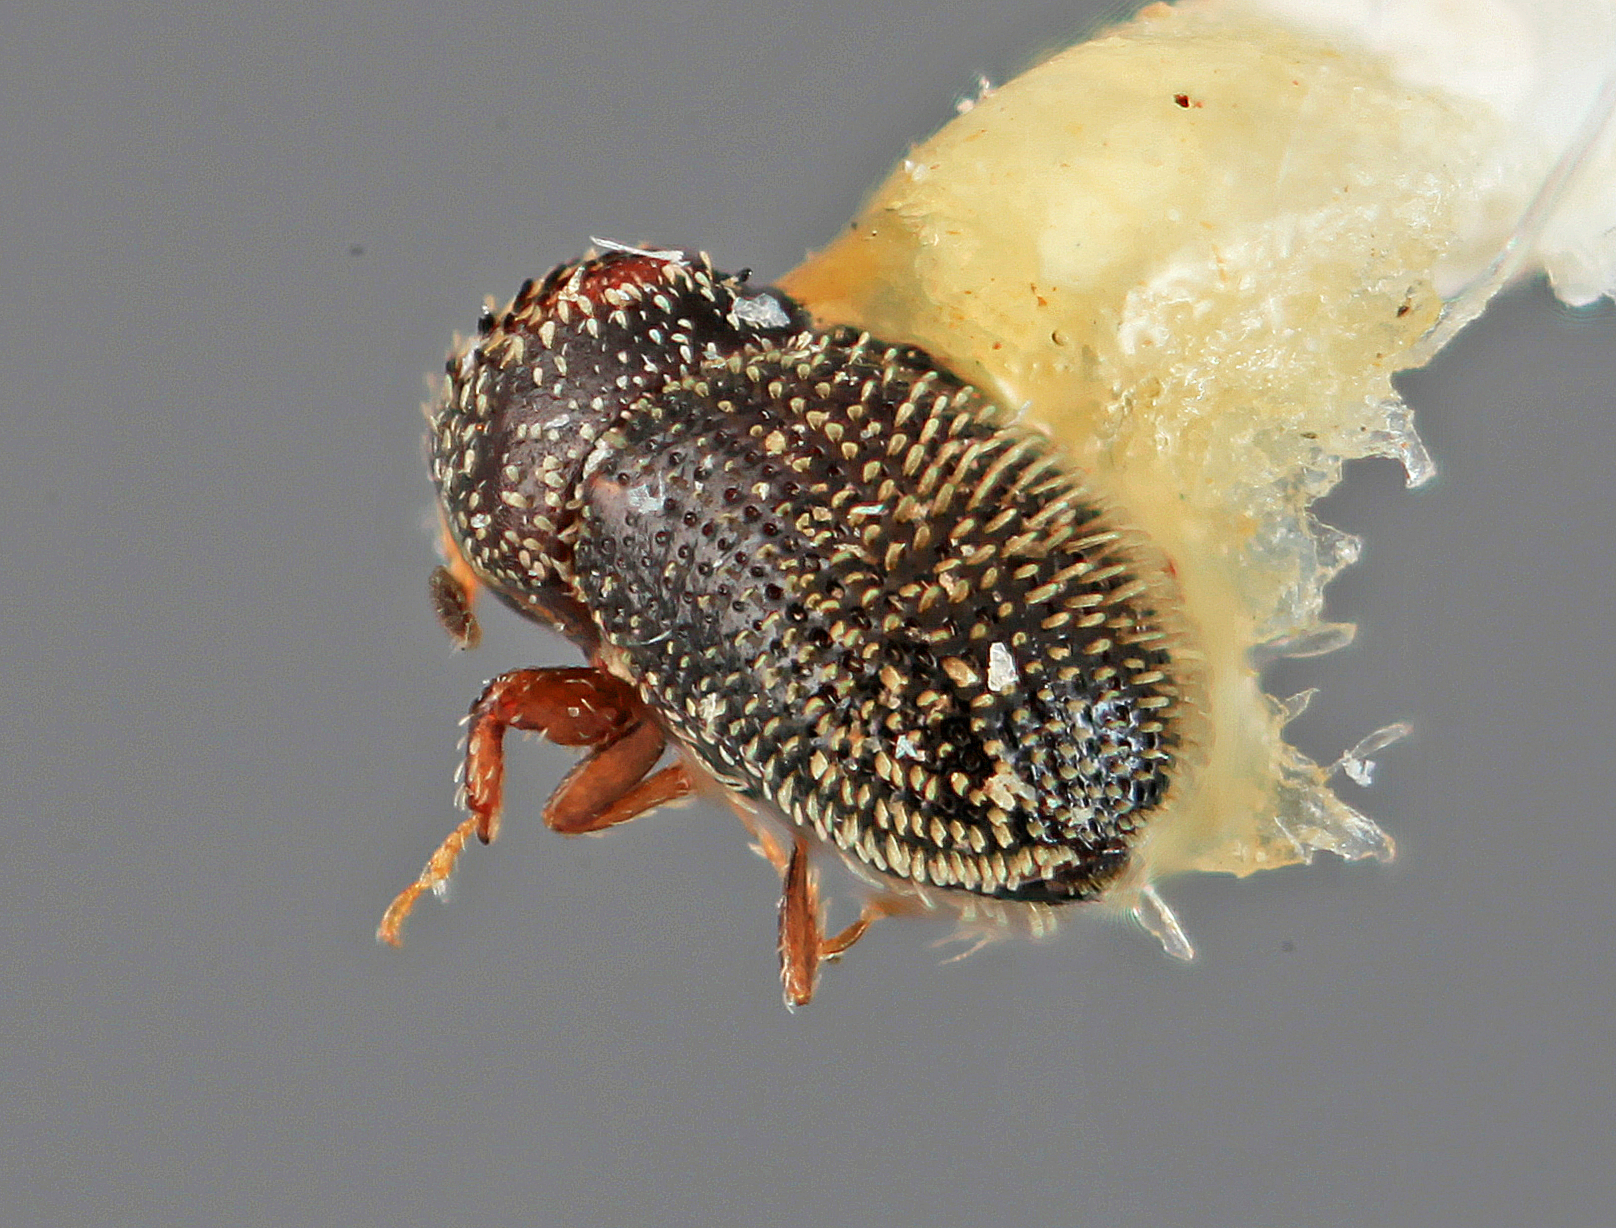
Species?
Pseudothysanoes viscicolens
